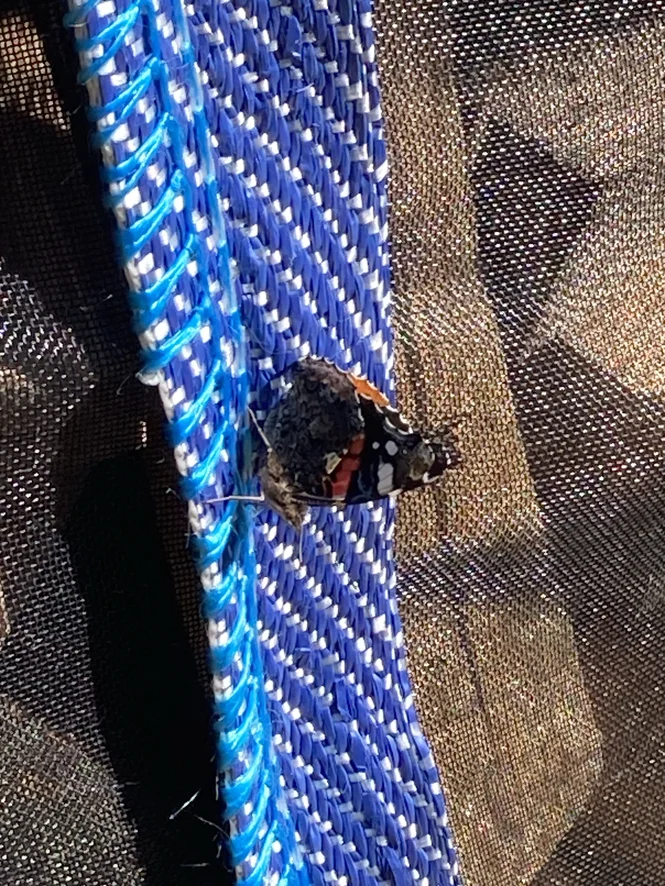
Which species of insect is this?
Vanessa atalanta
